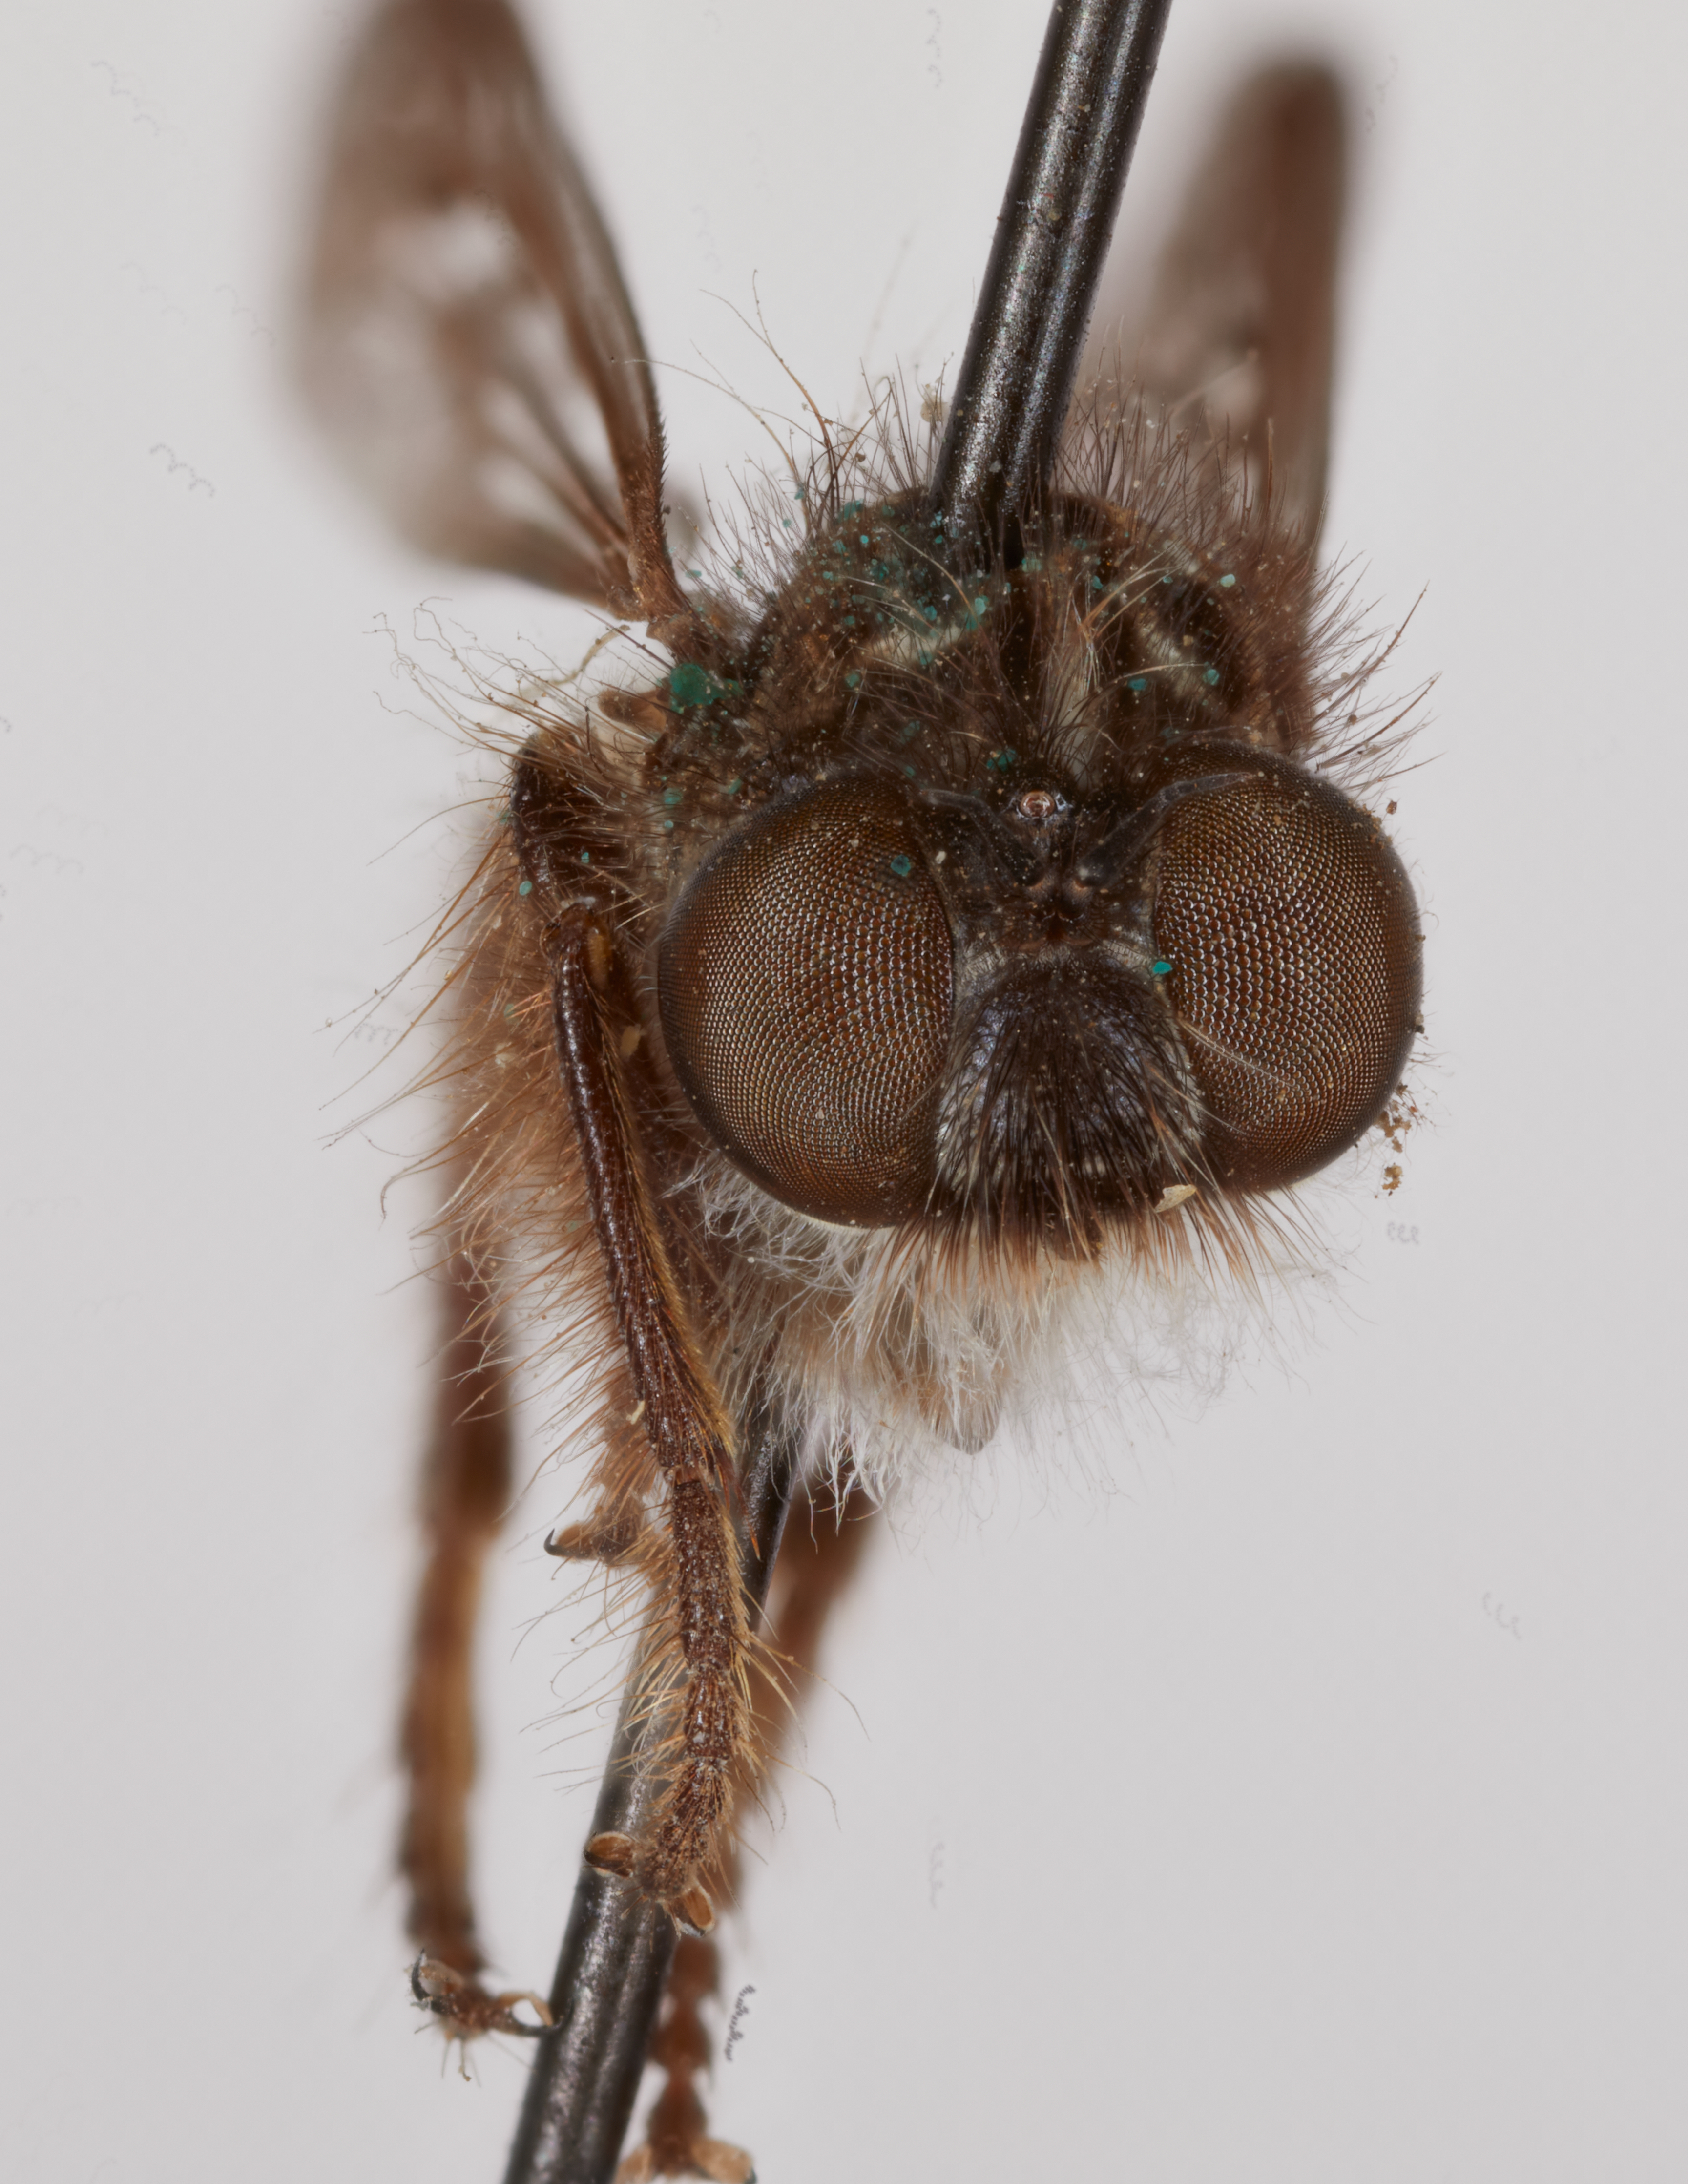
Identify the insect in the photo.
Cyrtopogon punctipennis
